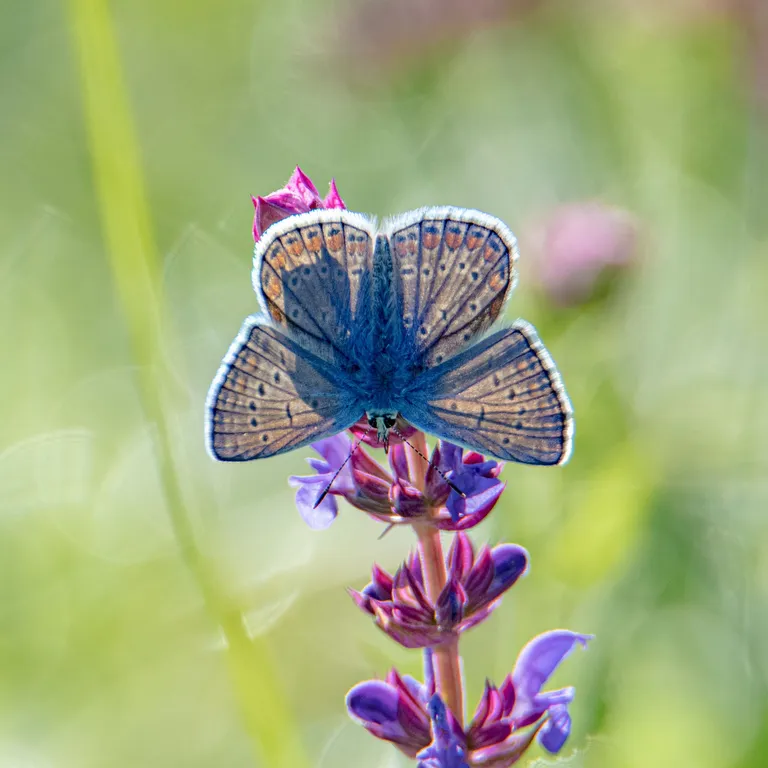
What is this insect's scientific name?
Polyommatus icarus
